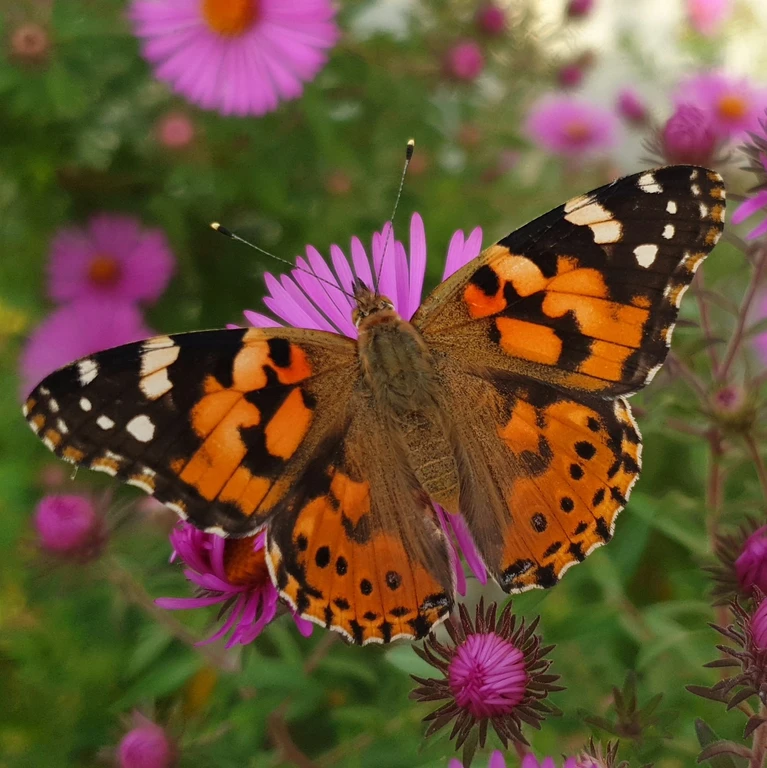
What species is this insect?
Vanessa cardui
